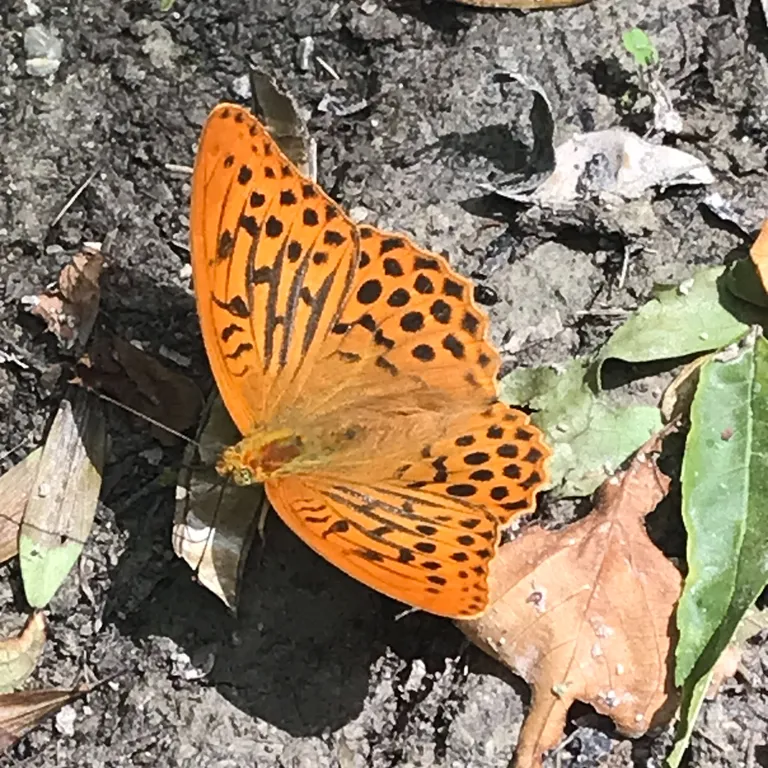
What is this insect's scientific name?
Argynnis paphia
